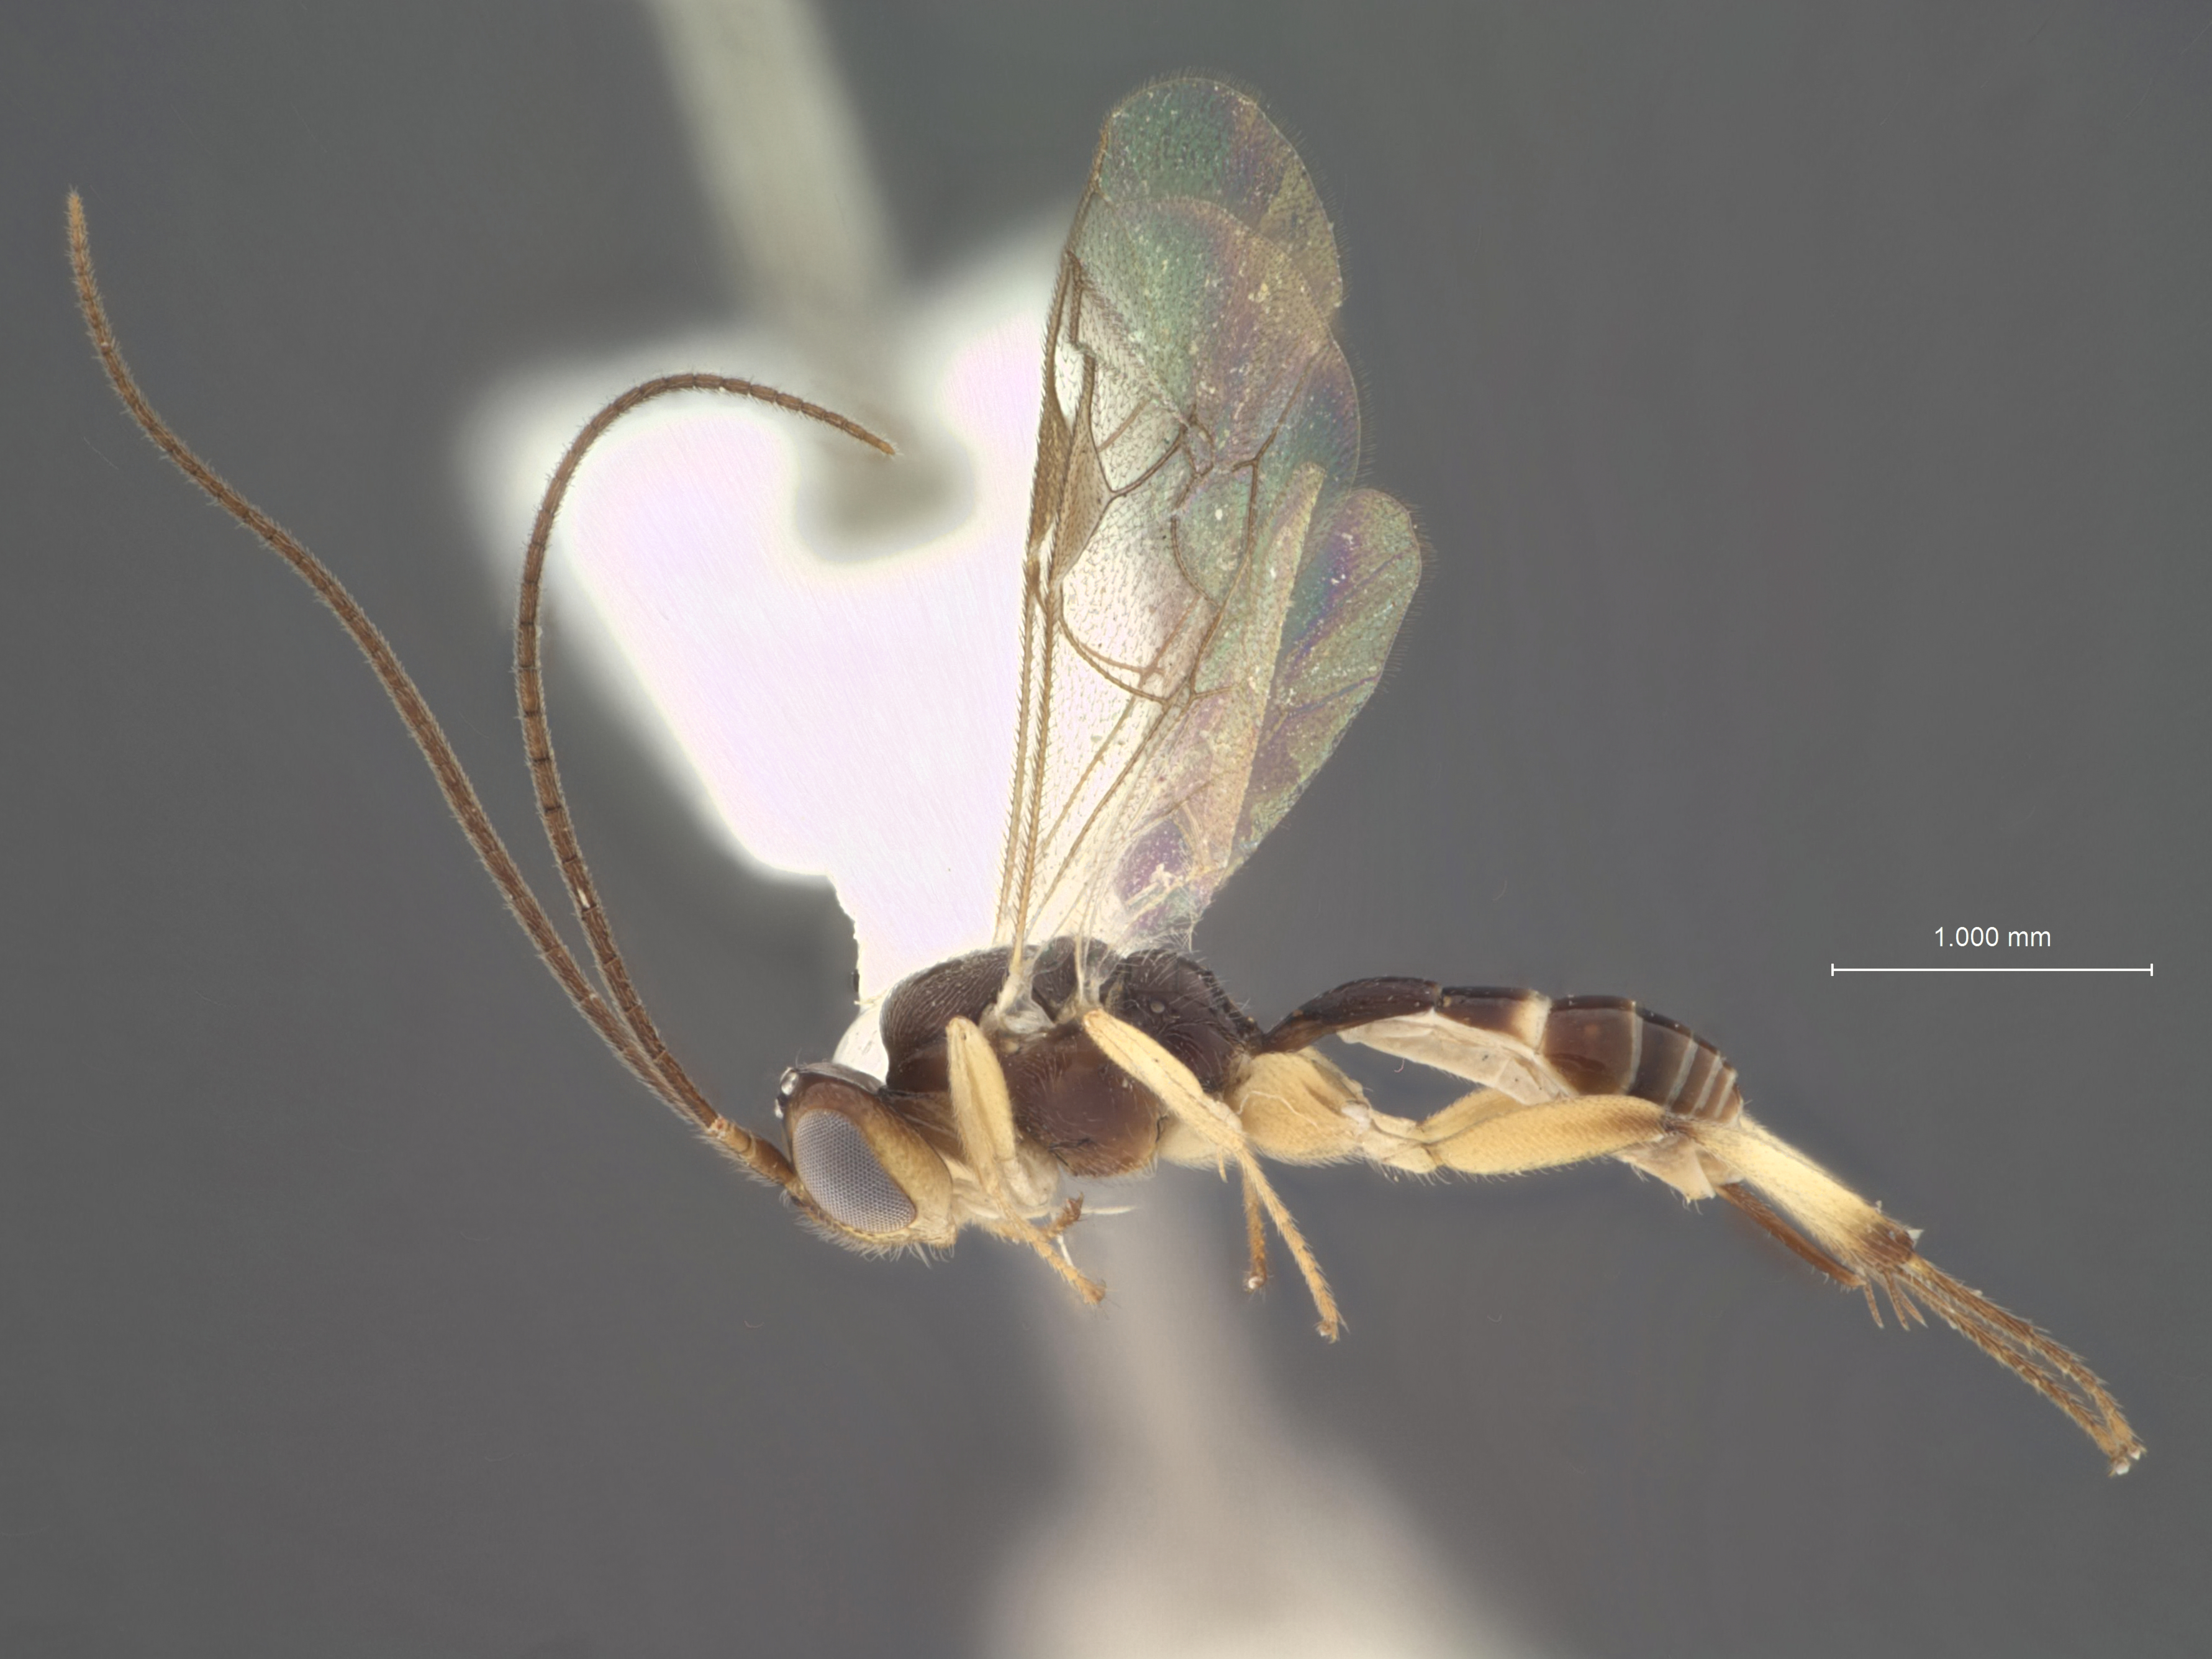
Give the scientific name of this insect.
Masochorus mirandae
